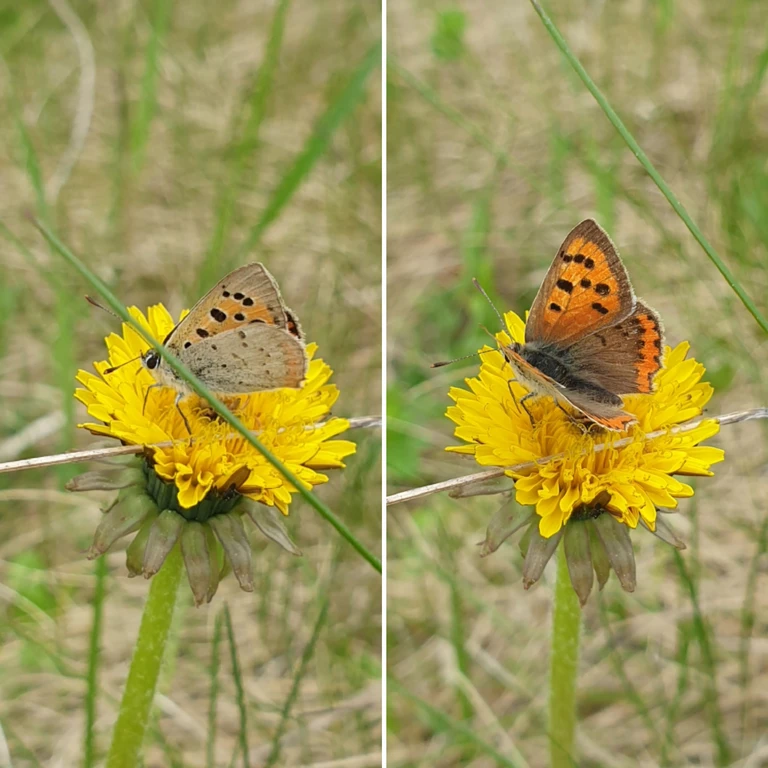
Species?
Lycaena phlaeas
